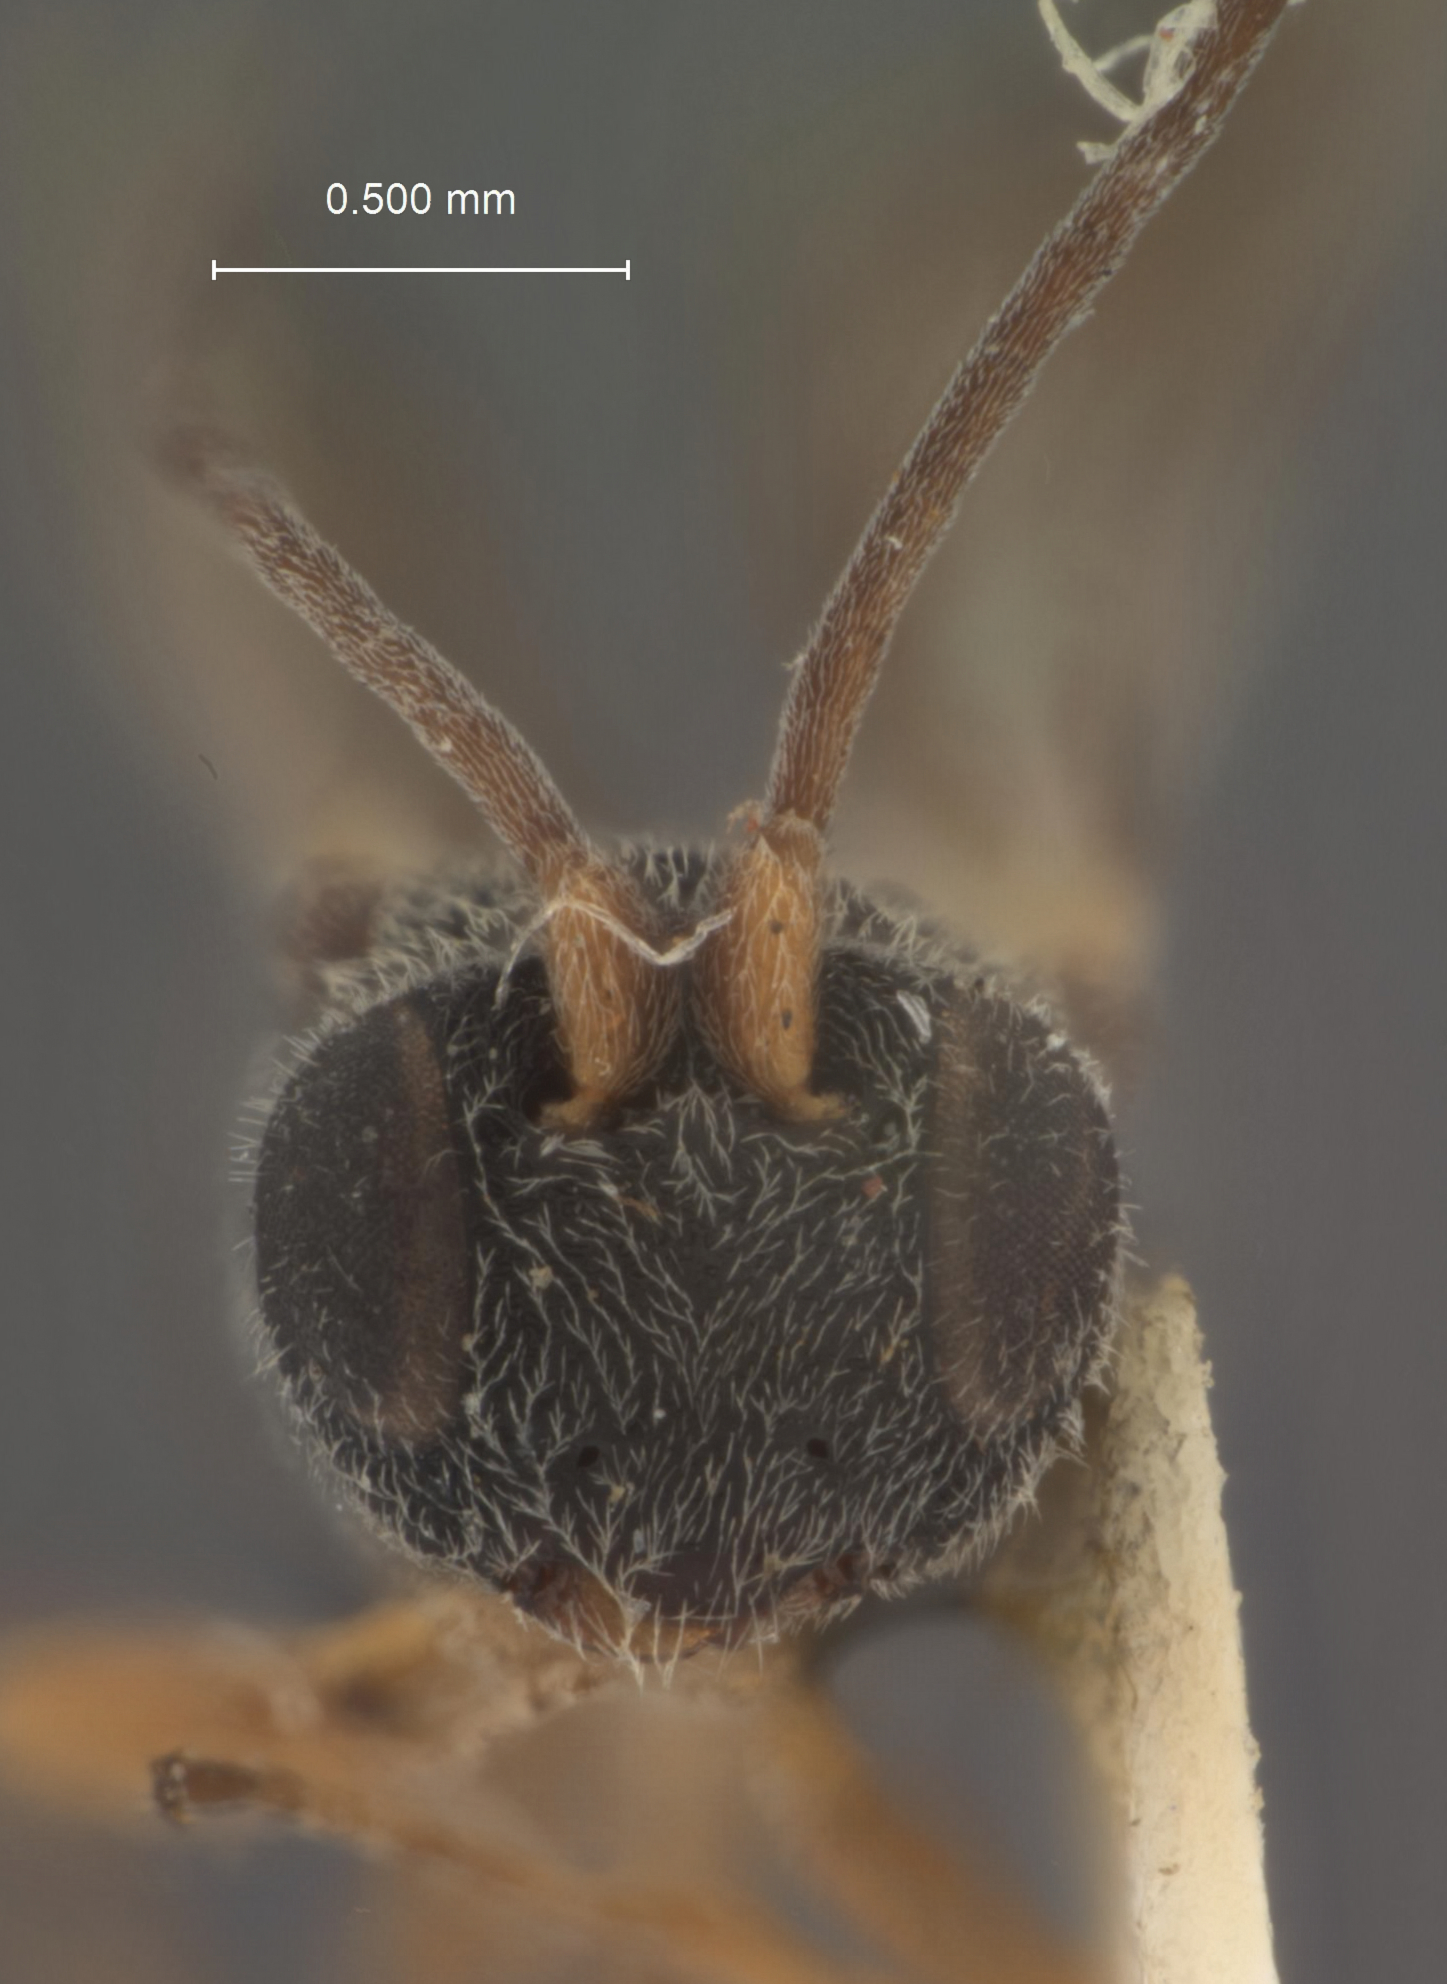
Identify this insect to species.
Chelonus busckiella
